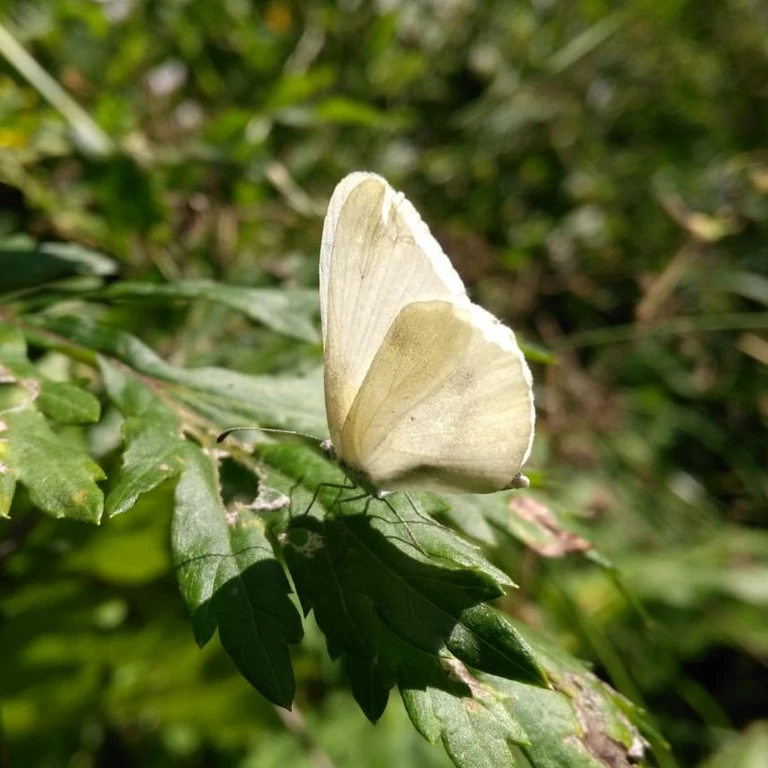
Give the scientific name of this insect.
Leptidea sinapis/juvernica
